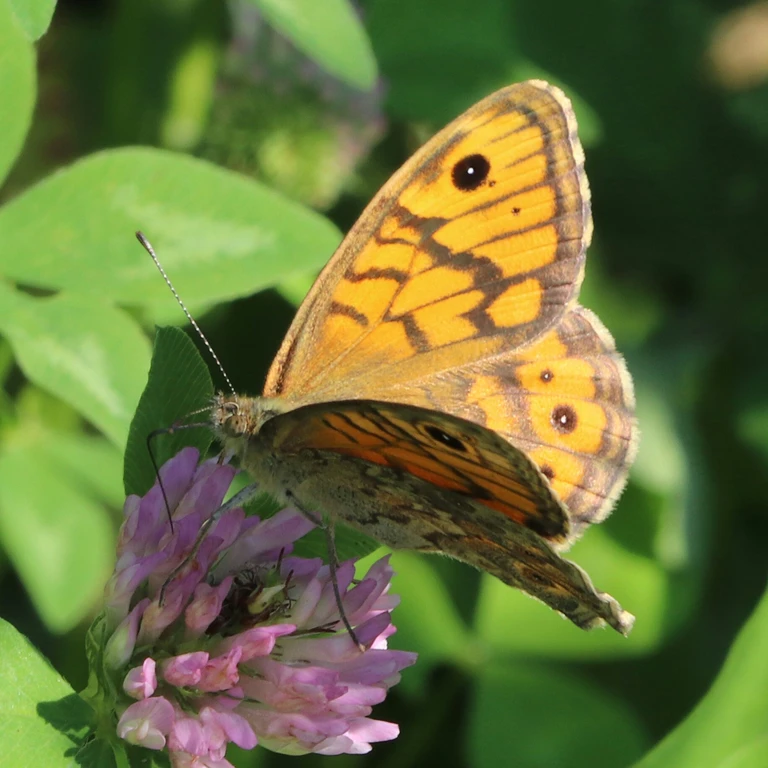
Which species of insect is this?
Lasiommata megera (also Pararge megera)
